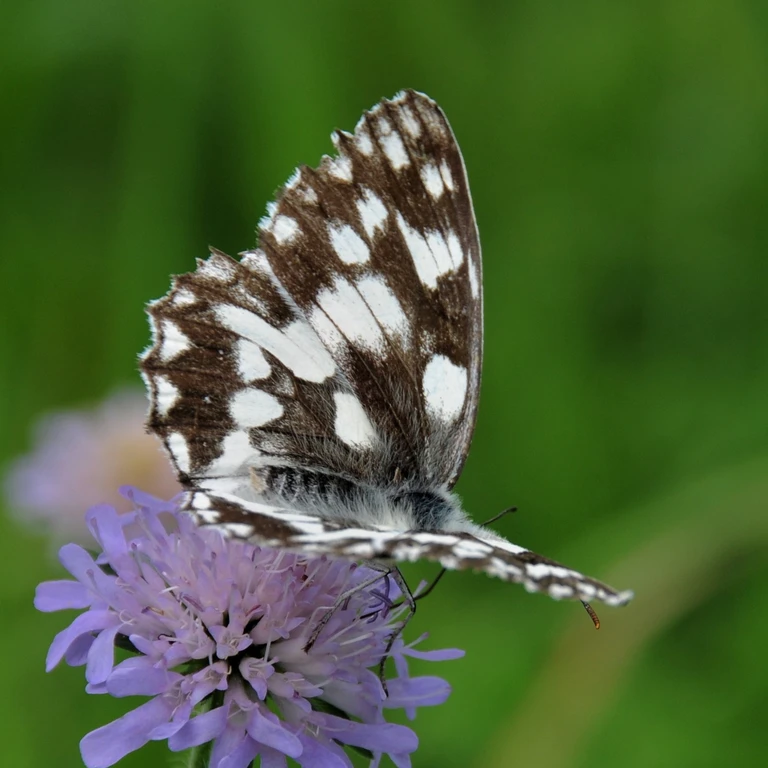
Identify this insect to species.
Melanargia galathea
